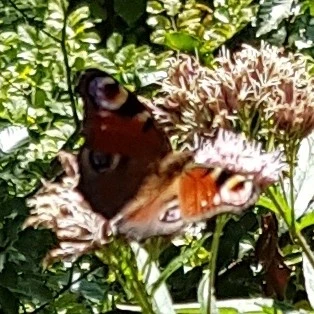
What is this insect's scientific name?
Aglais io
